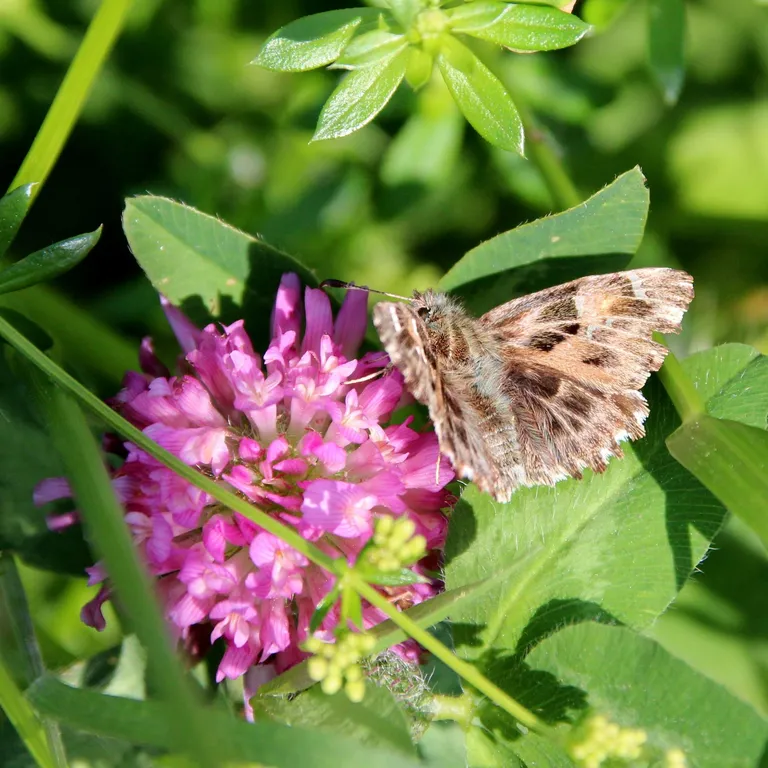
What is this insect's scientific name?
Carcharodus alceae
